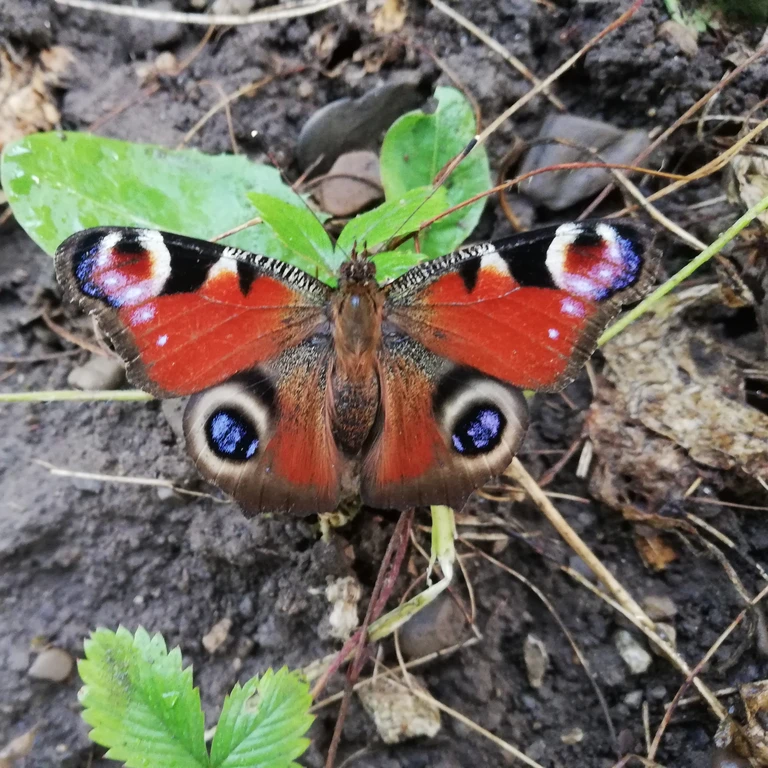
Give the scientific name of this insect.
Aglais io
